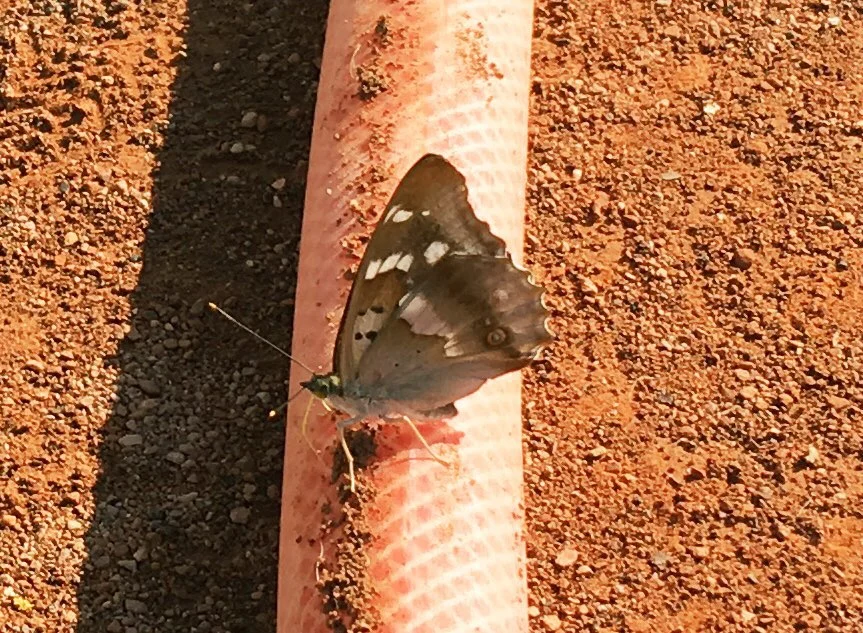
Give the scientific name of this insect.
Apatura ilia
